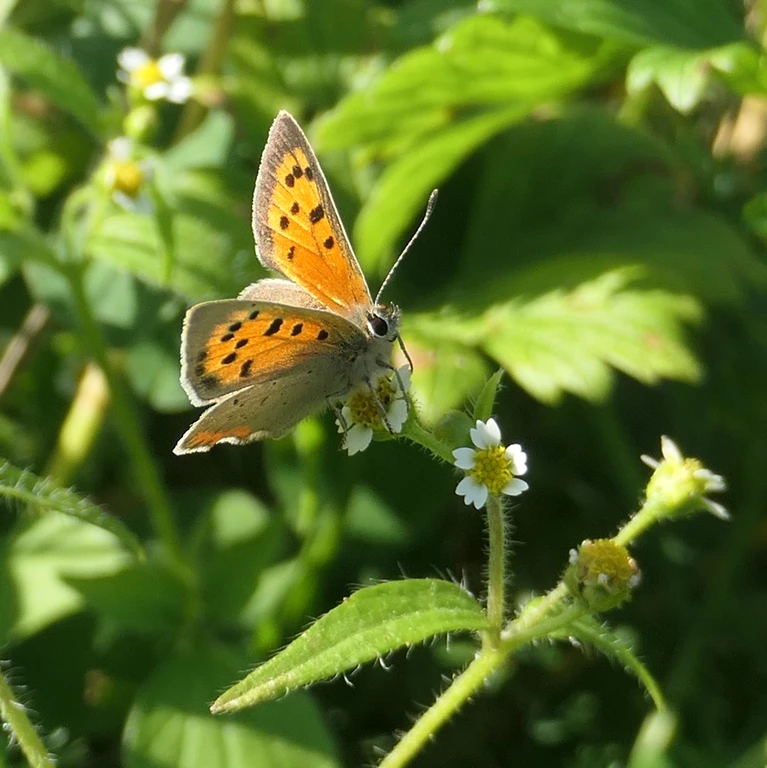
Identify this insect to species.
Lycaena phlaeas
